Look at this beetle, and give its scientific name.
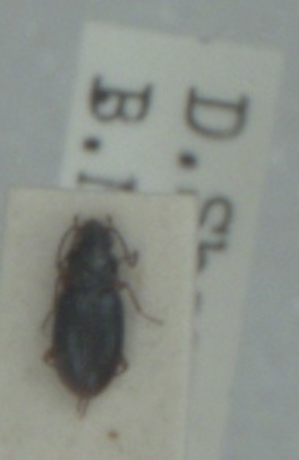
Bembidion assimile
